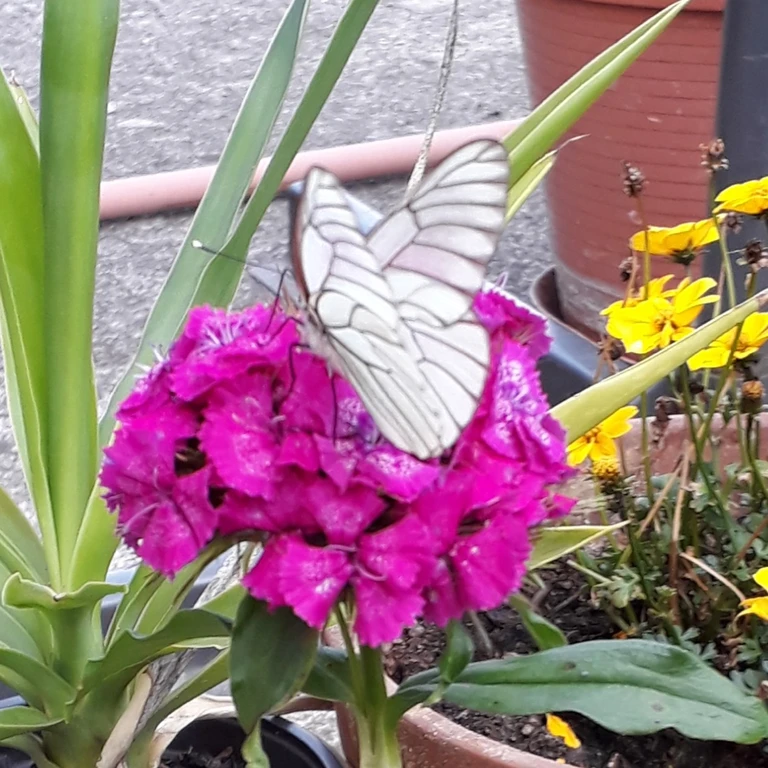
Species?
Aporia crataegi
